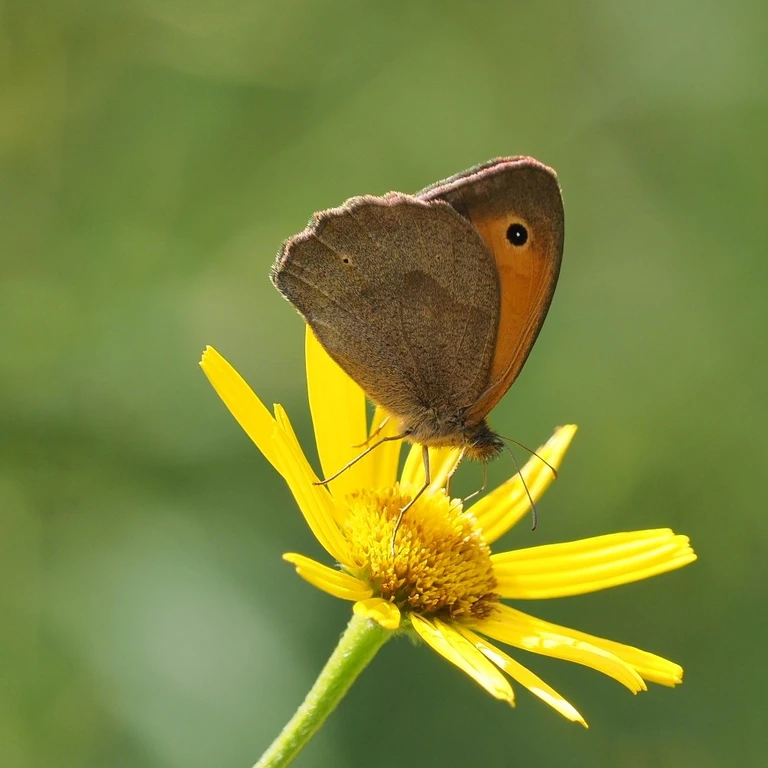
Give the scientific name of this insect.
Maniola jurtina
